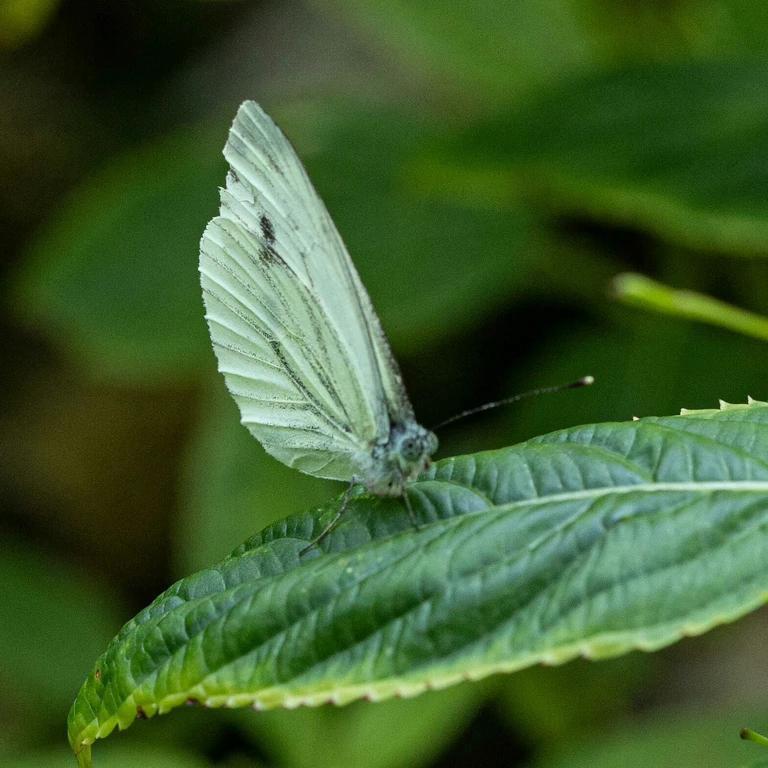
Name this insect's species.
Pieris napi
